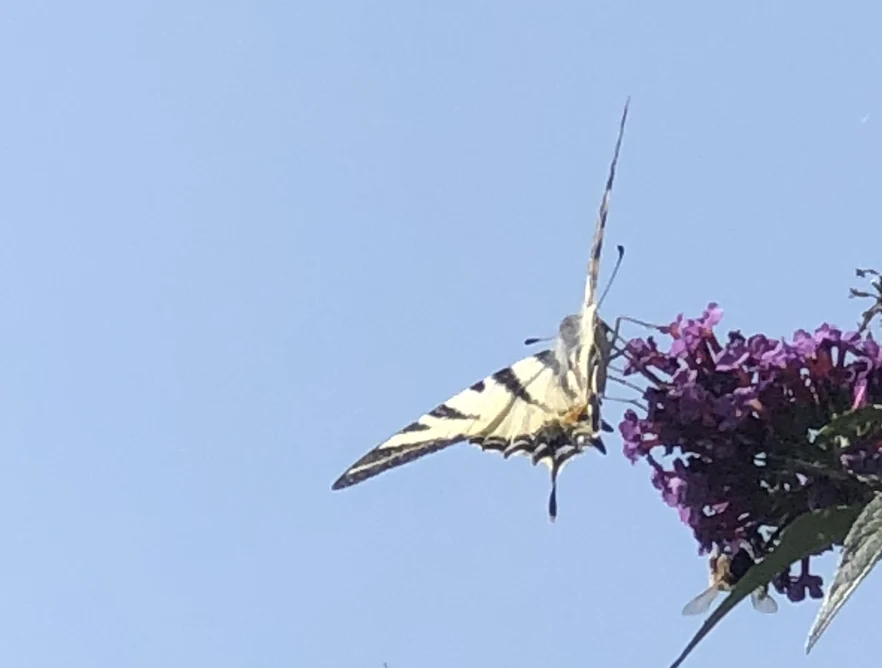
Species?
Iphiclides podalirius
